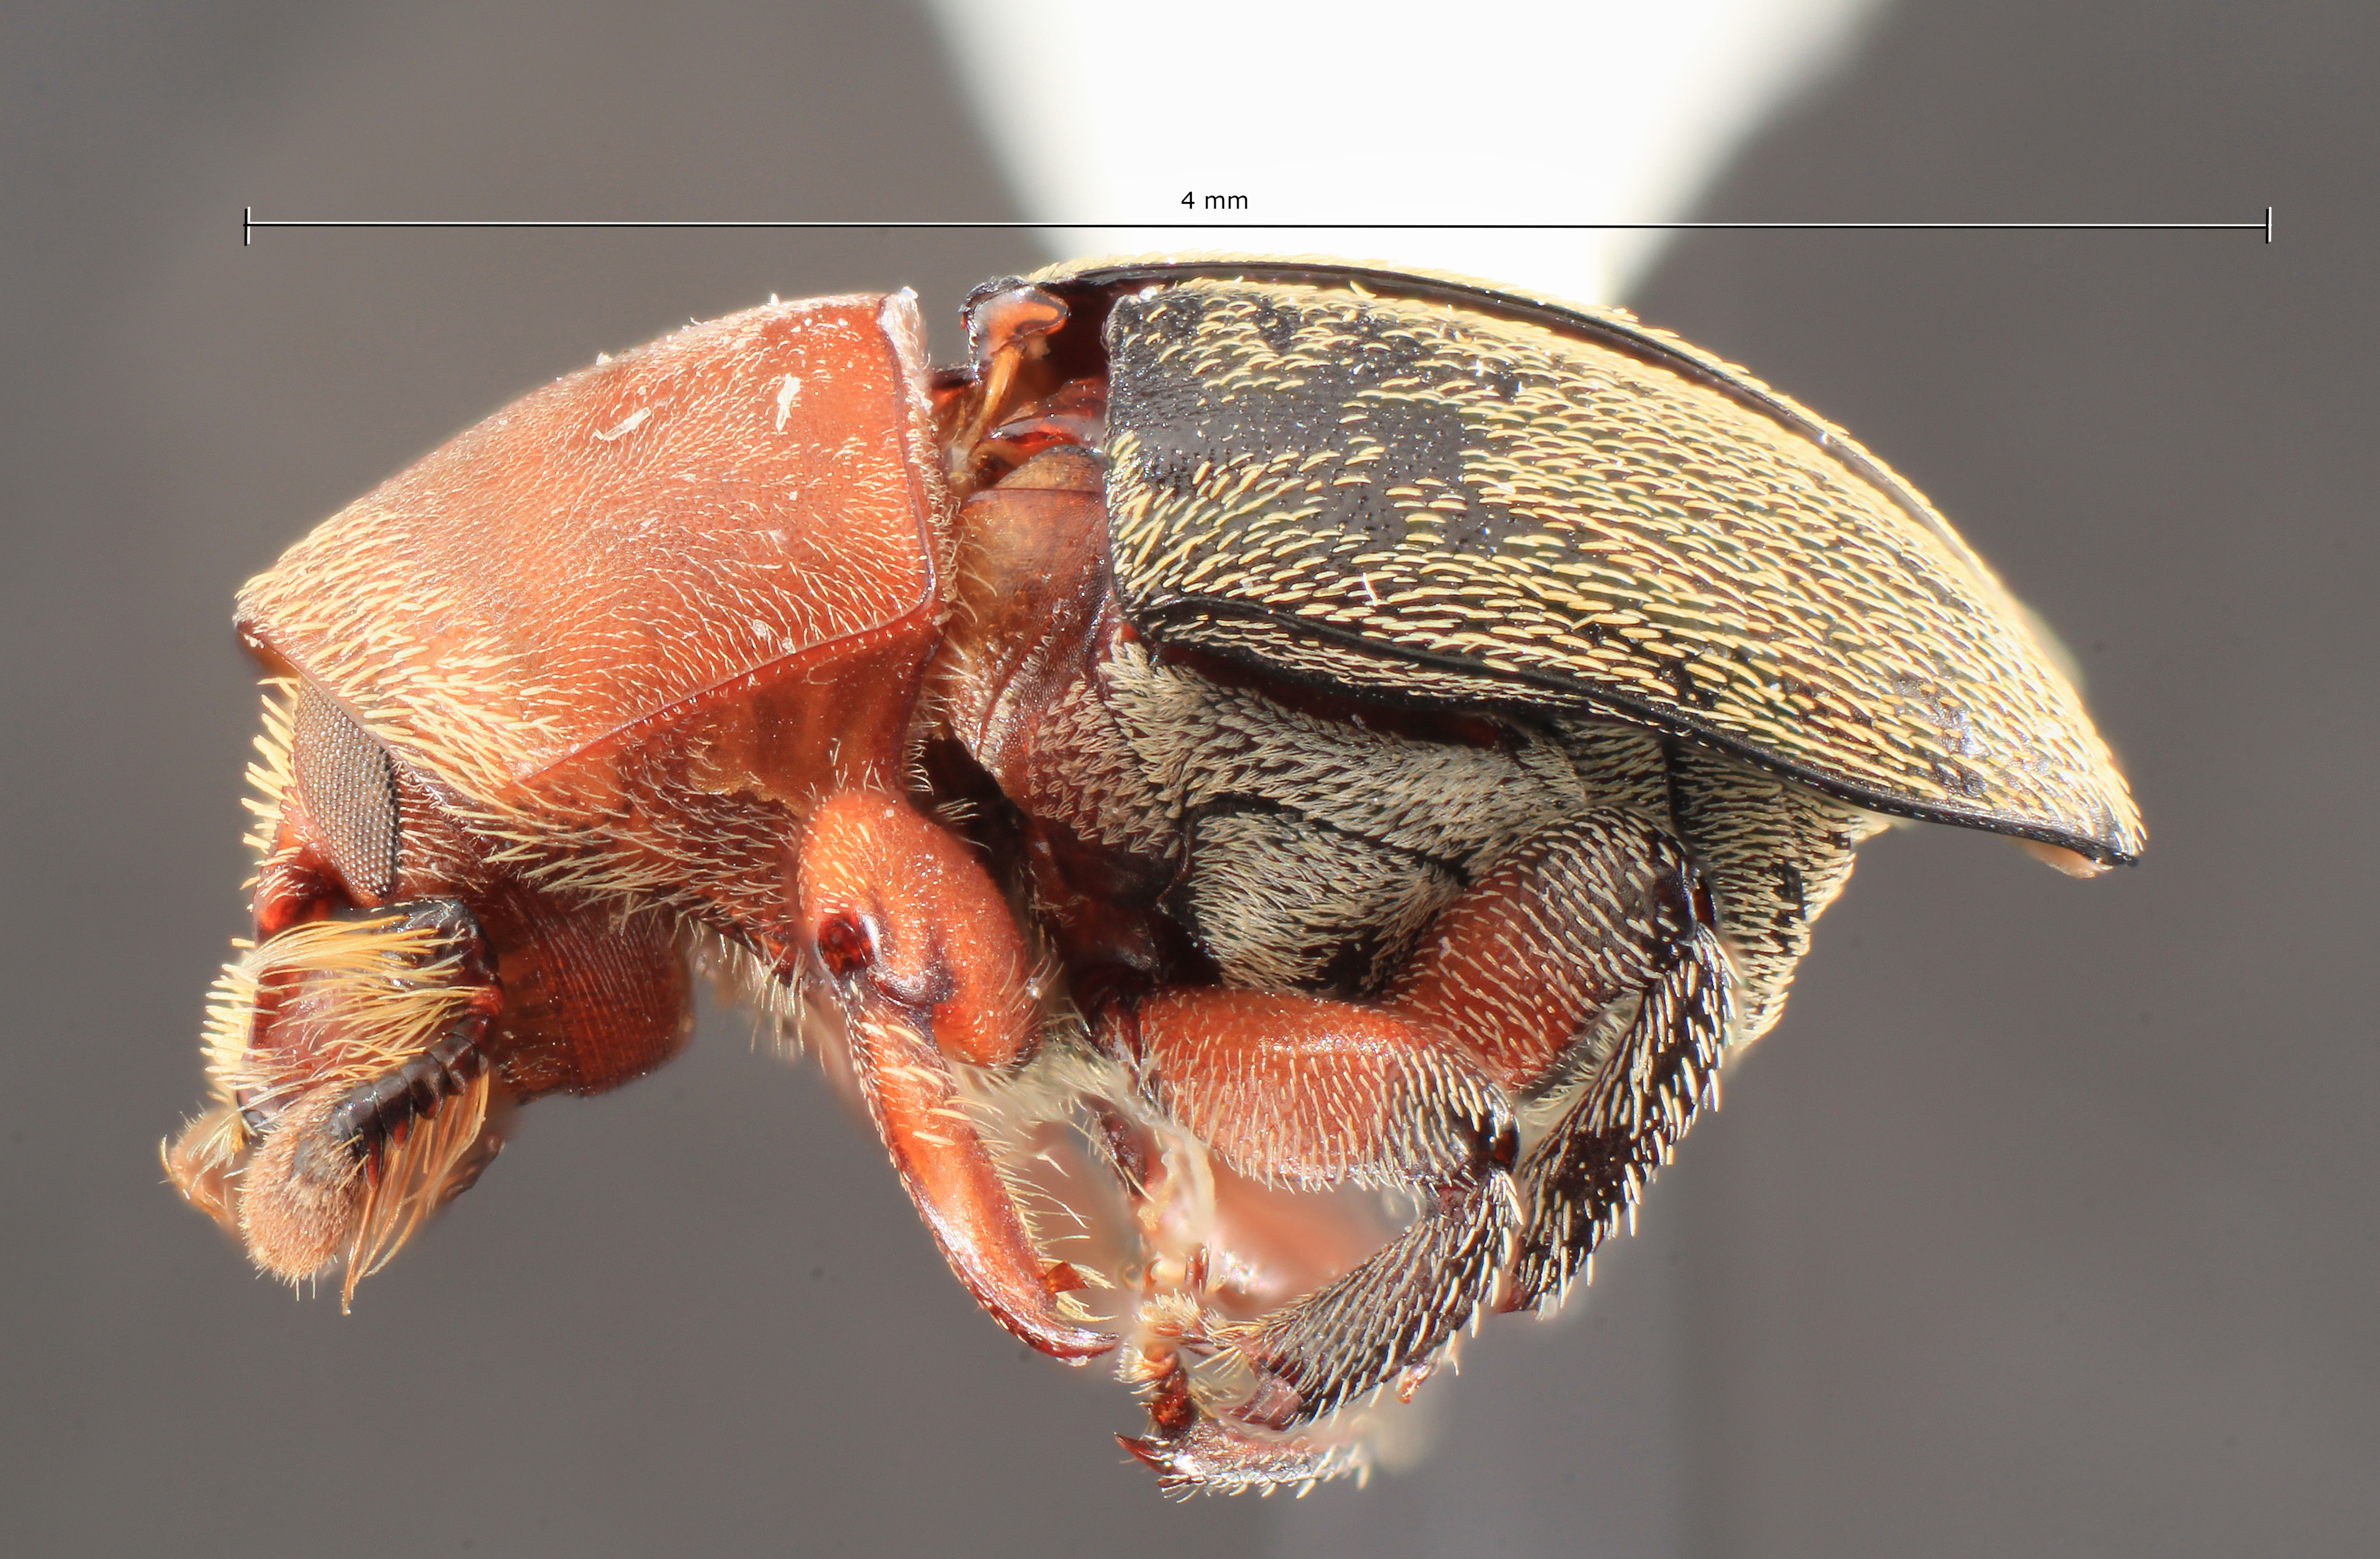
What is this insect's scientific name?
Camptocerus mallopterus
